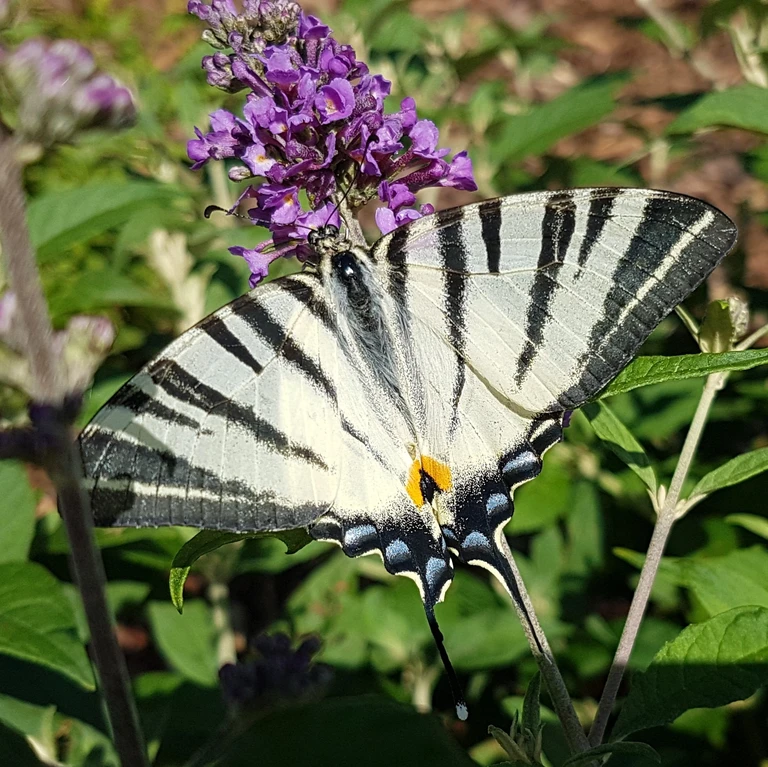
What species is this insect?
Iphiclides podalirius
